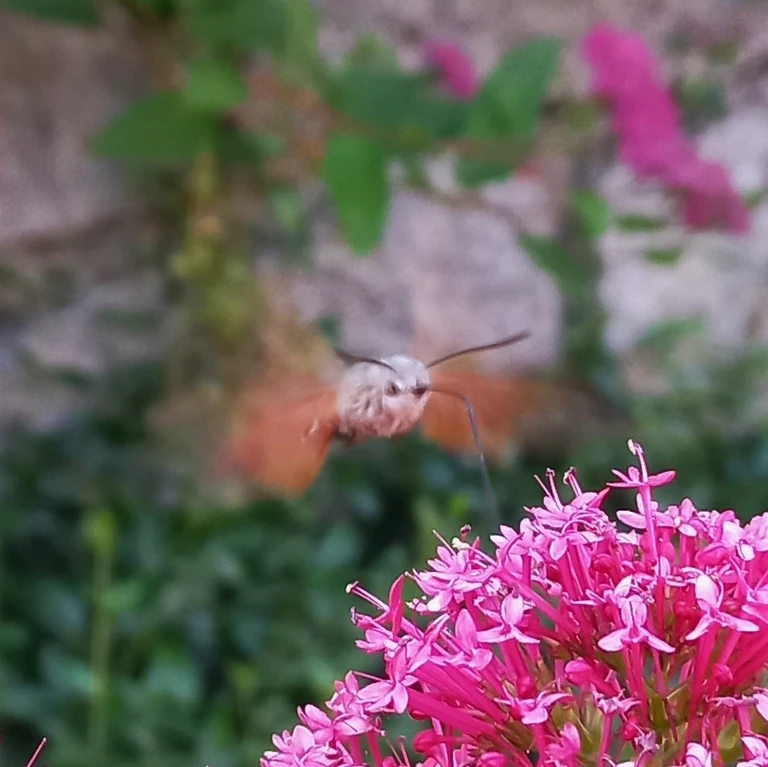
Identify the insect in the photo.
Macroglossum stellatarum
